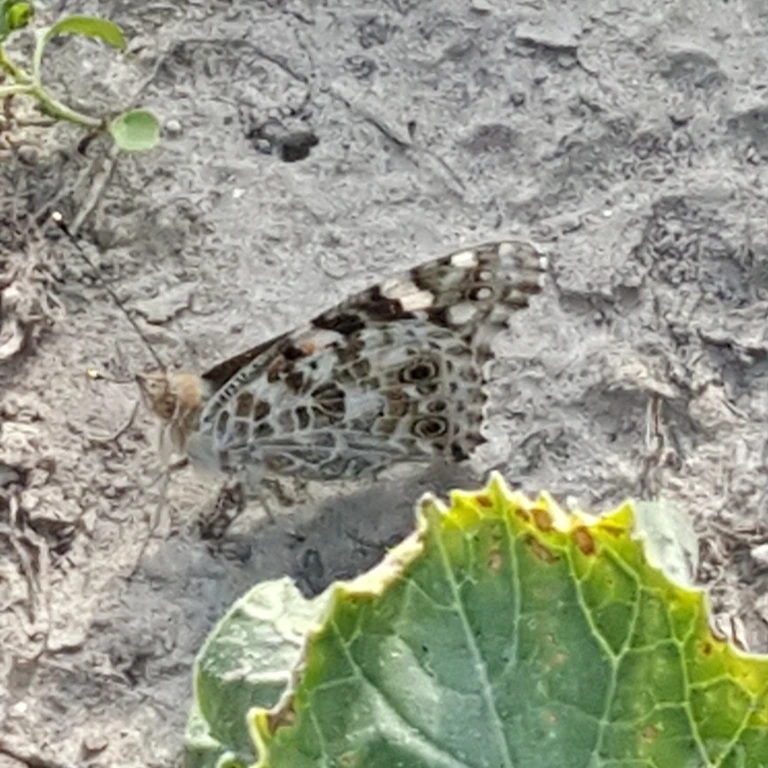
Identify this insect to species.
Vanessa cardui
